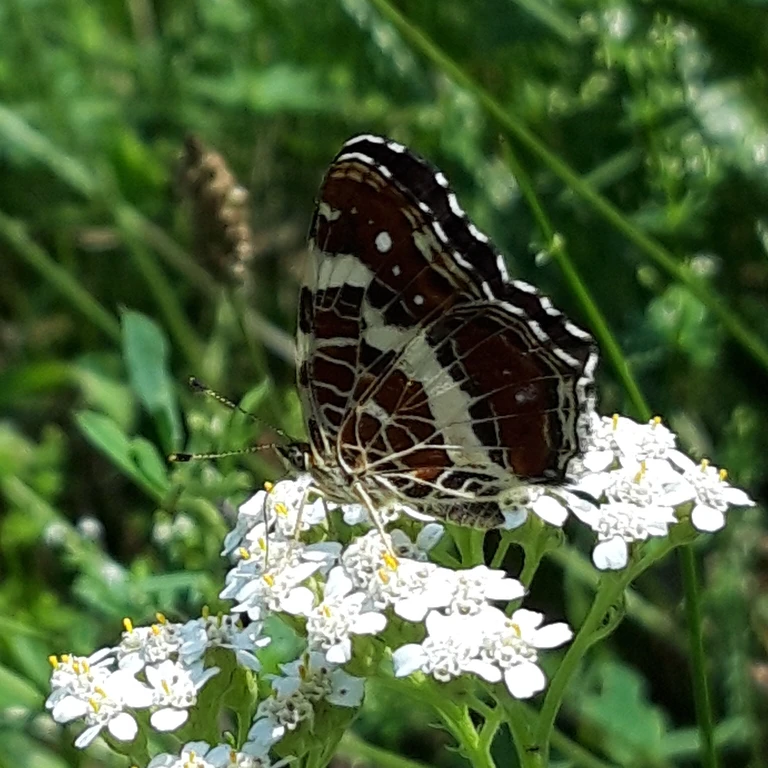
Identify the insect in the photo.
Araschnia levana
